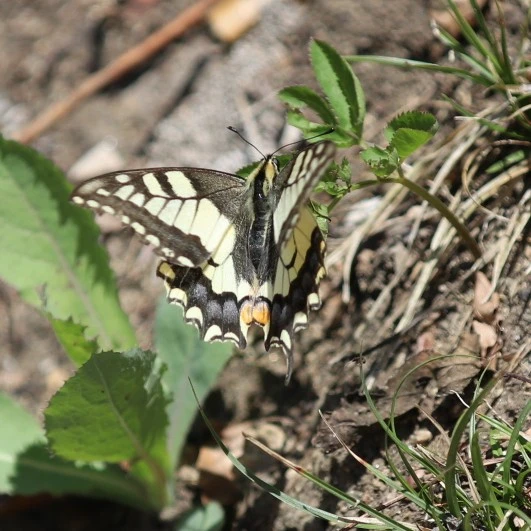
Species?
Papilio machaon
